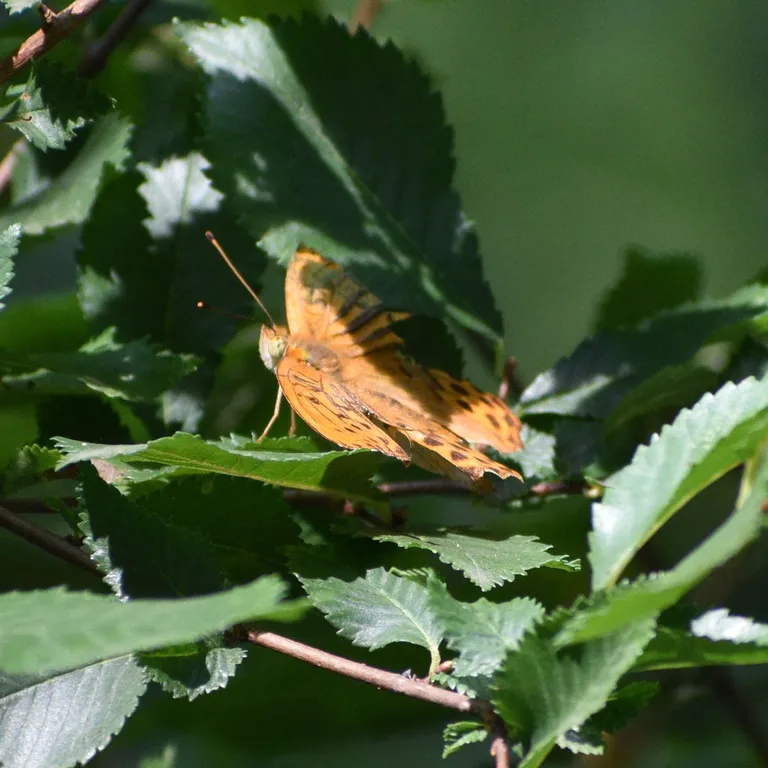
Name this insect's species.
Argynnis paphia
